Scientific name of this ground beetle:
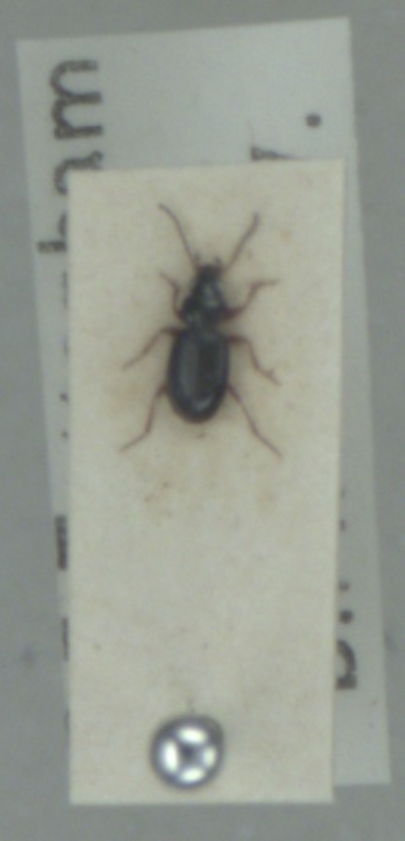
Bembidion gilvipes
